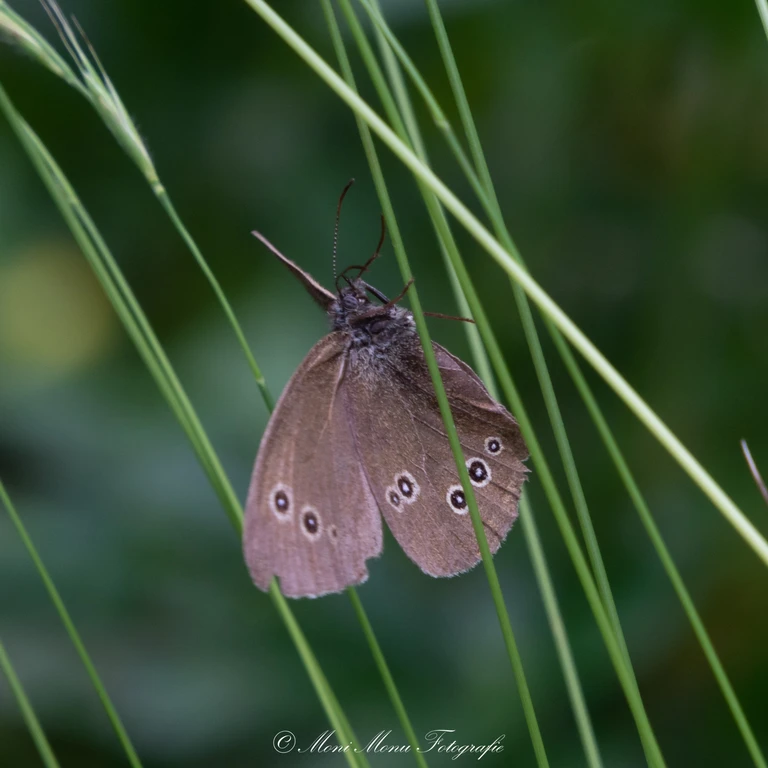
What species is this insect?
Aphantopus hyperantus
